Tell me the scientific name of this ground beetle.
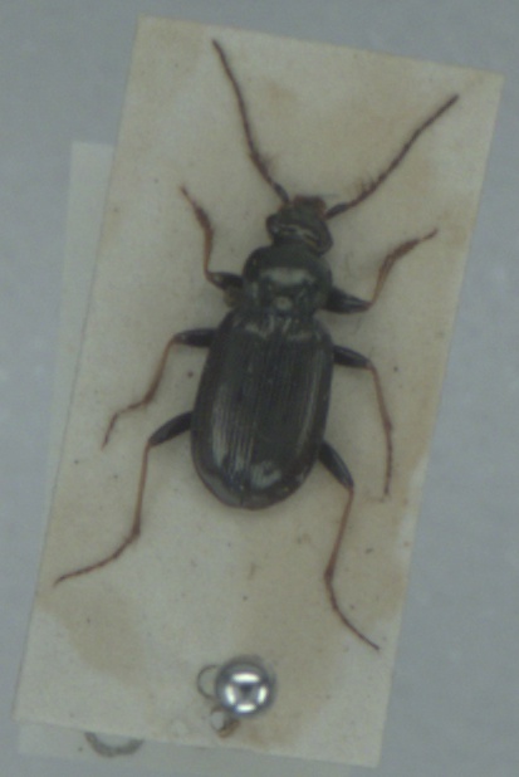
Loricera pilicornis
